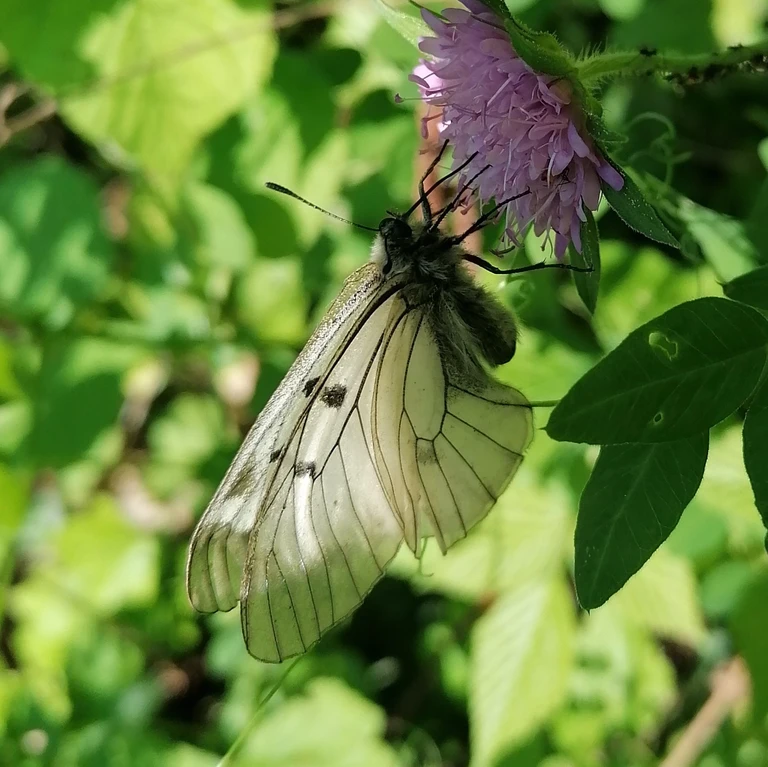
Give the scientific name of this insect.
Parnassius mnemosyne
